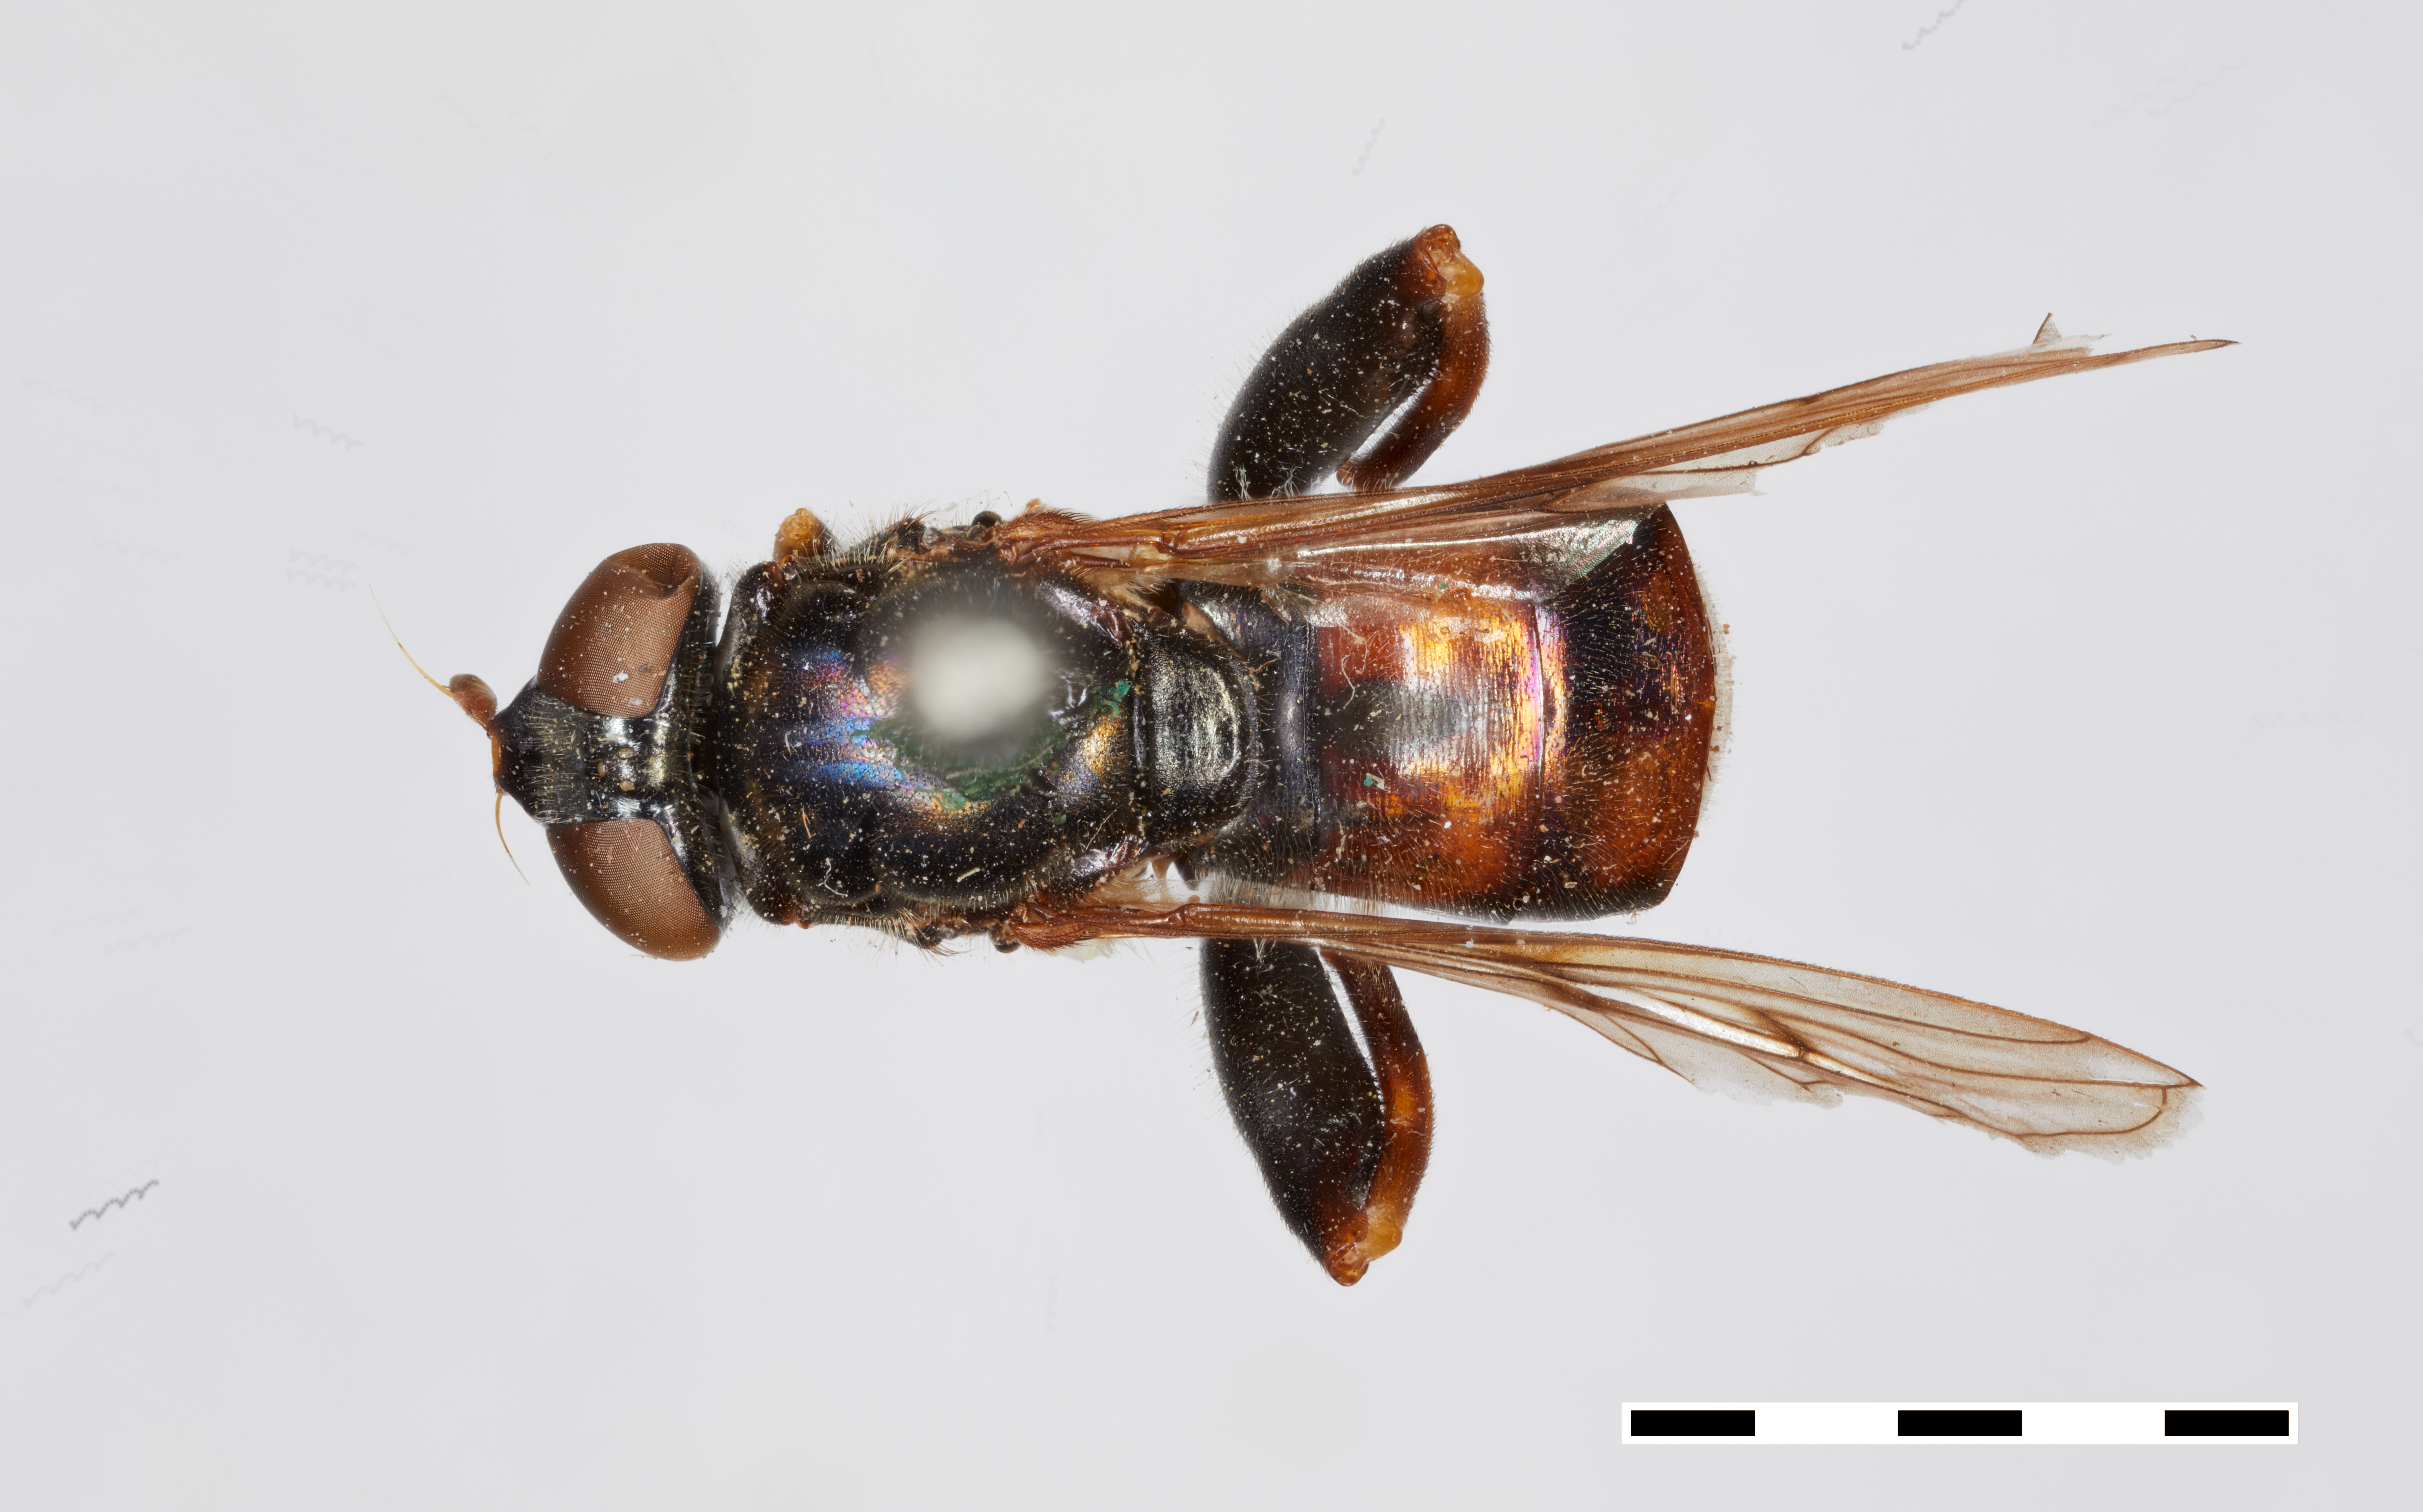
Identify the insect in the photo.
Xylota marginalis
